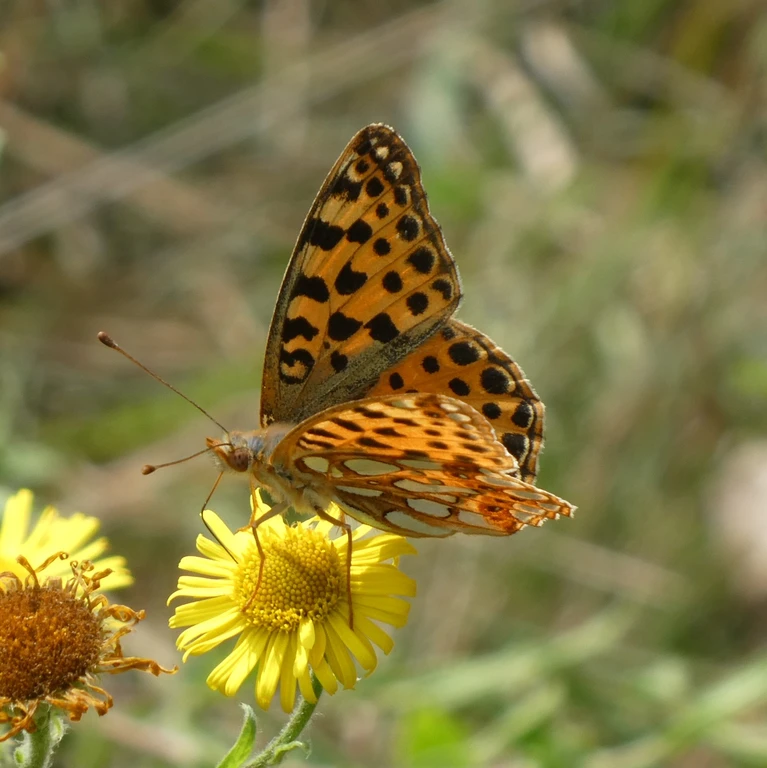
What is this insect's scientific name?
Issoria lathonia
